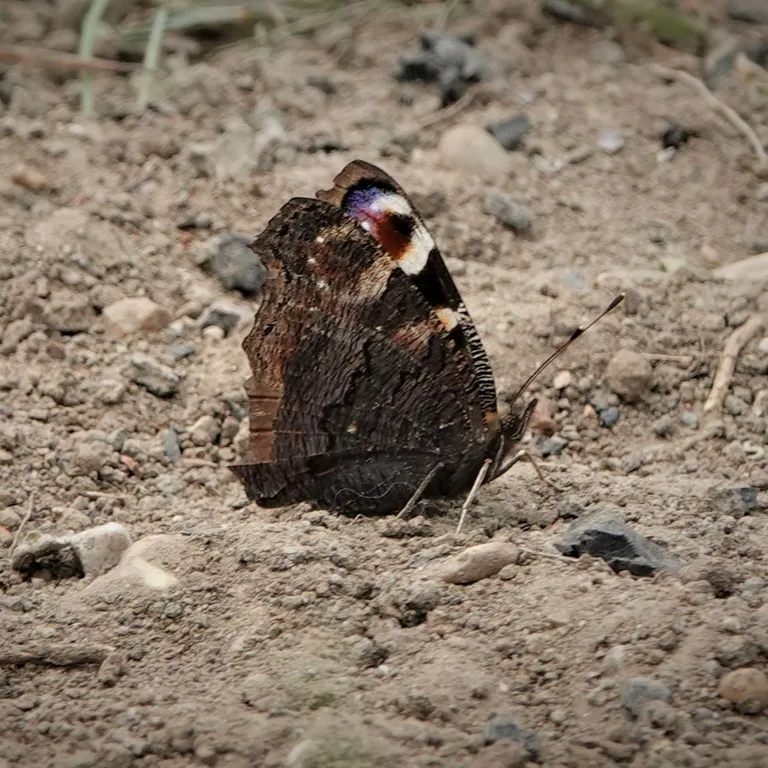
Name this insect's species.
Aglais io
